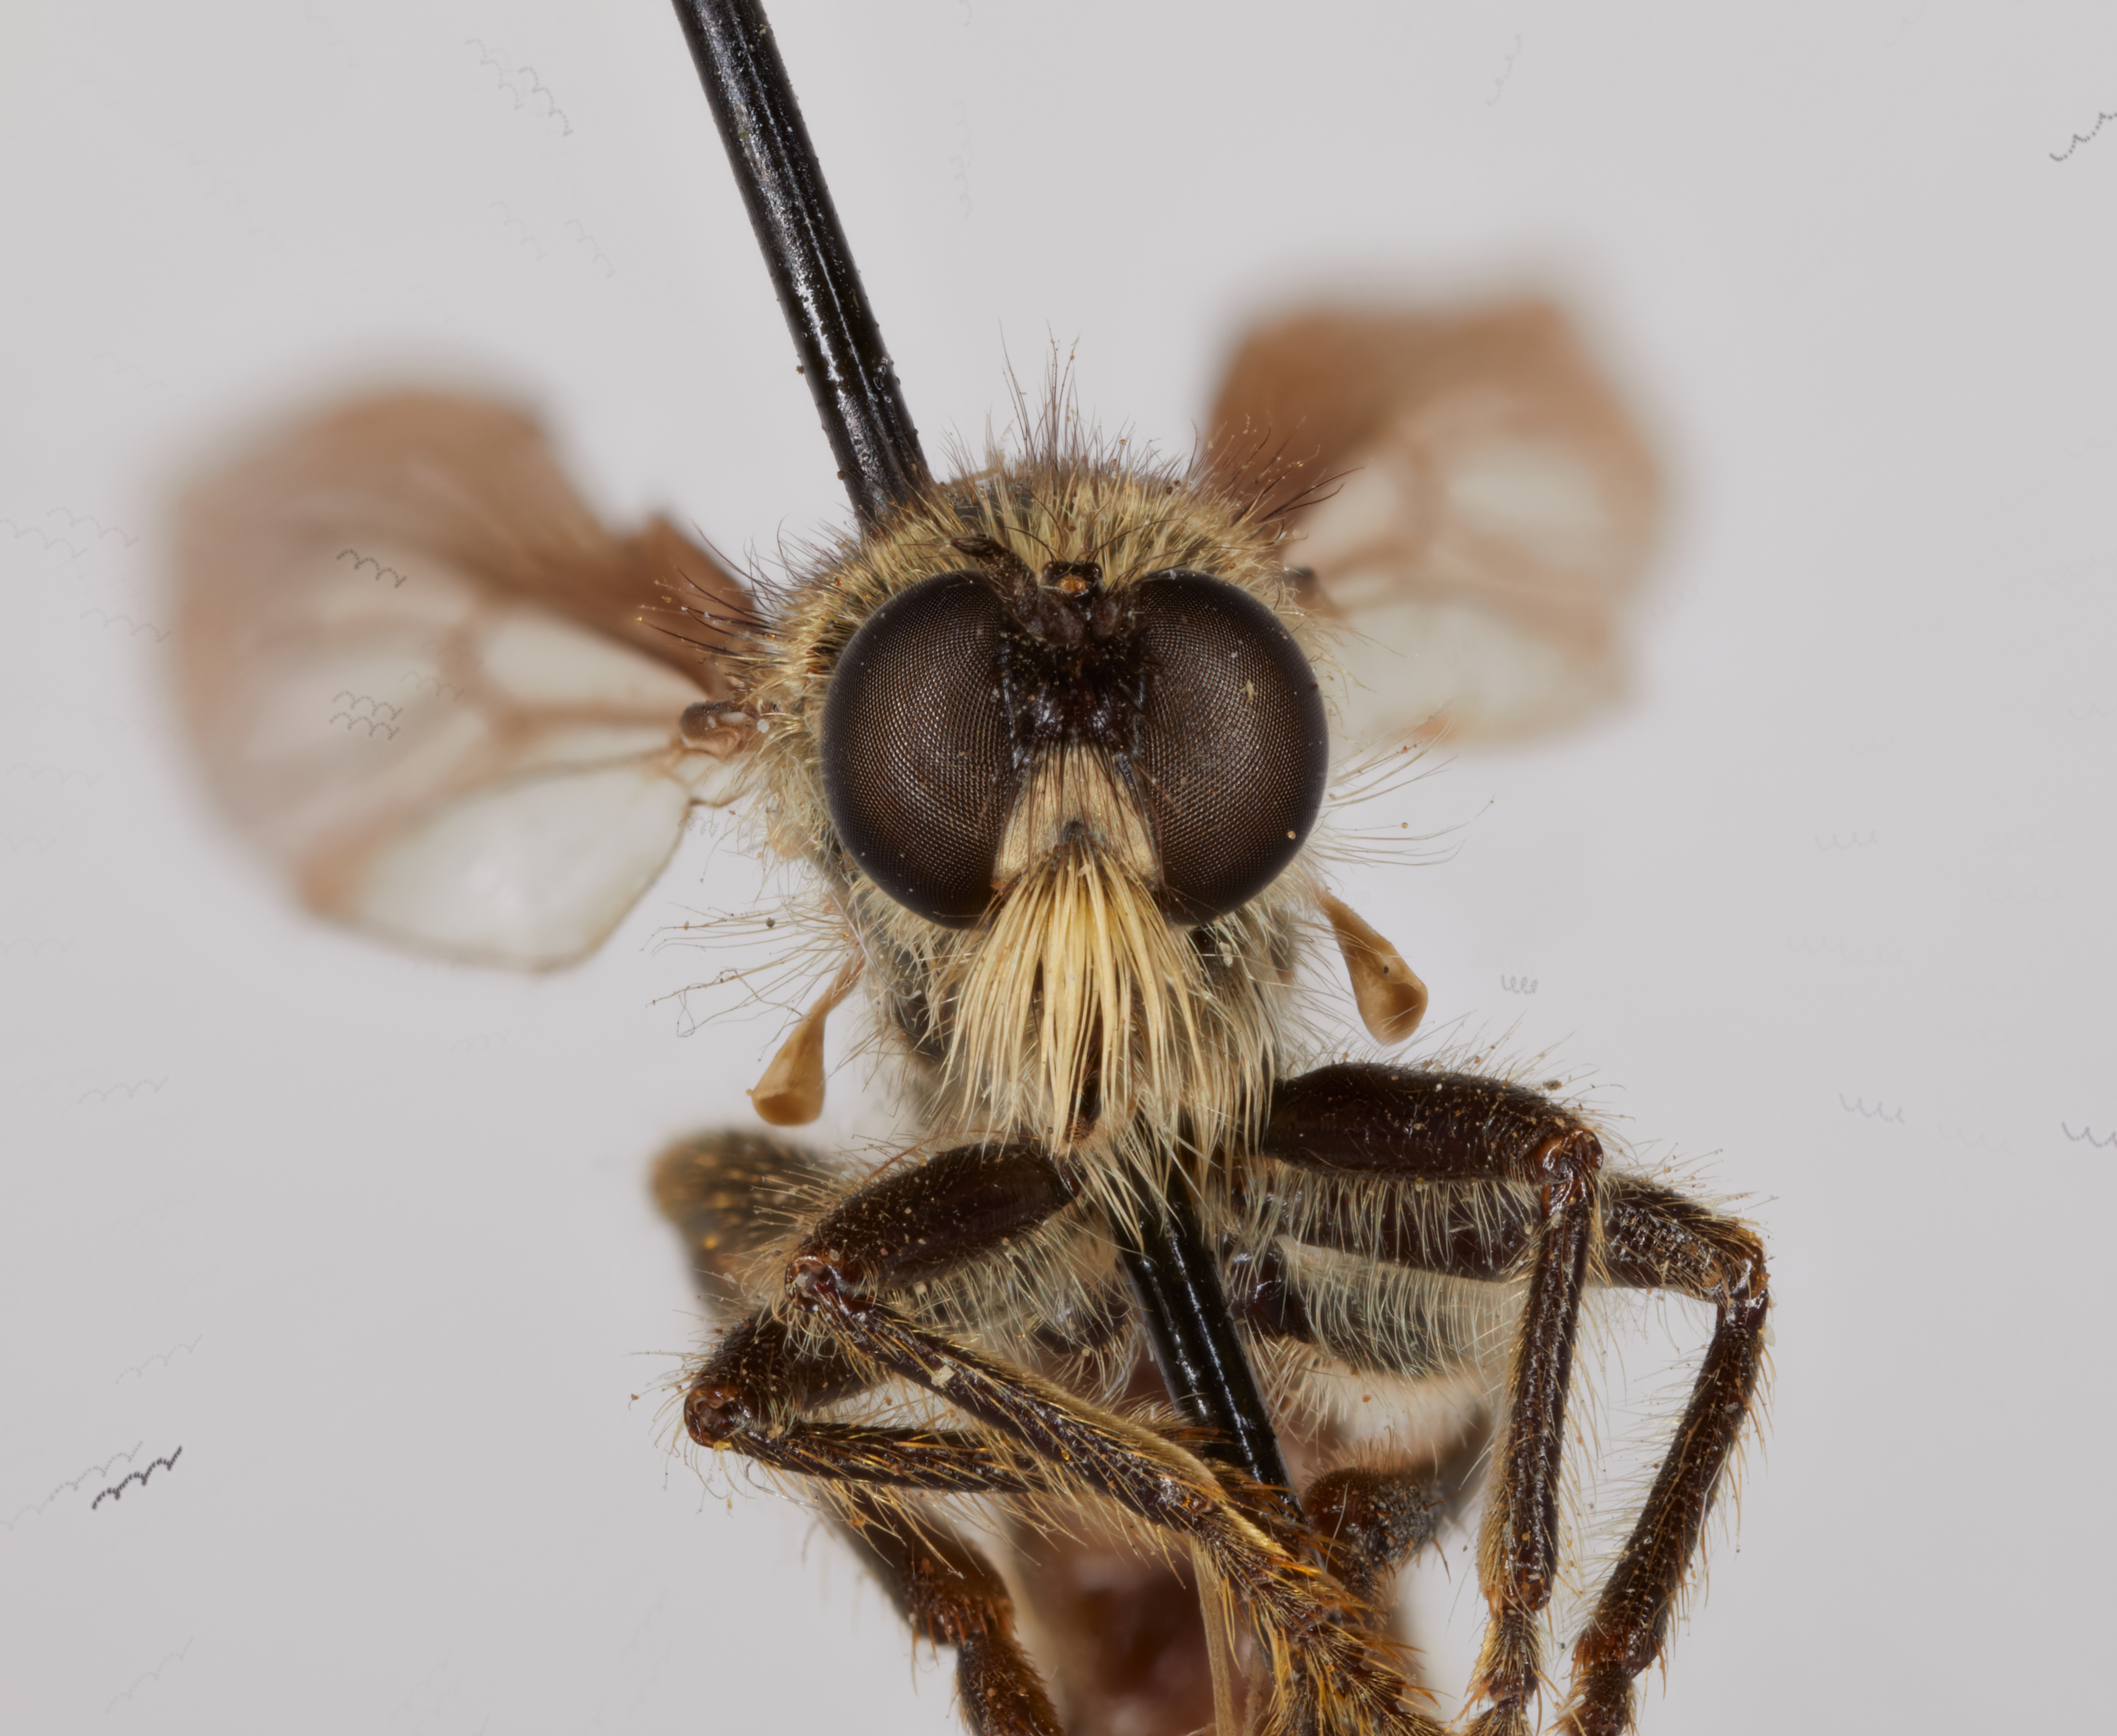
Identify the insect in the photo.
Dicolonus nigricentrum
